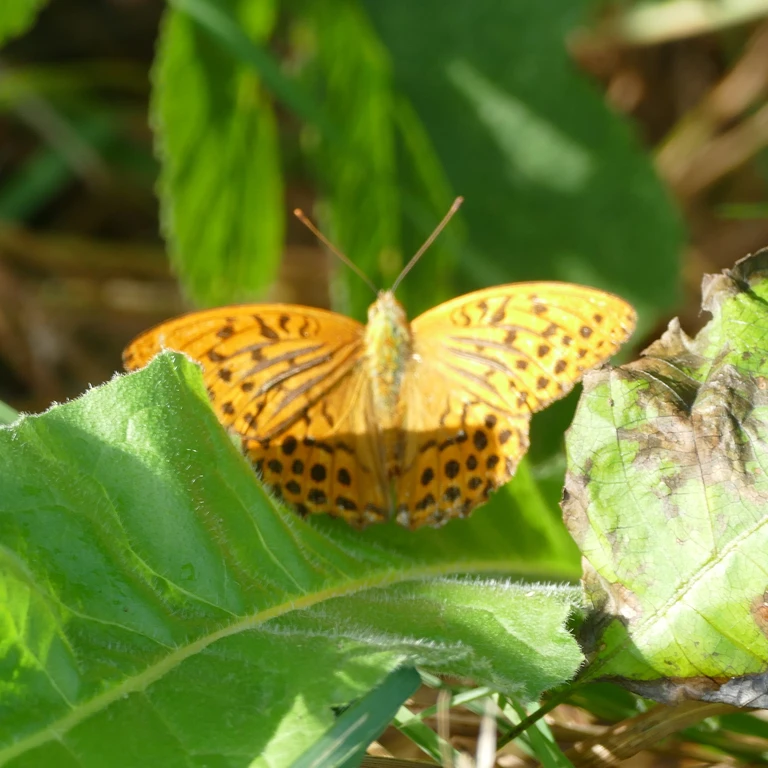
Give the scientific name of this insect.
Argynnis paphia
